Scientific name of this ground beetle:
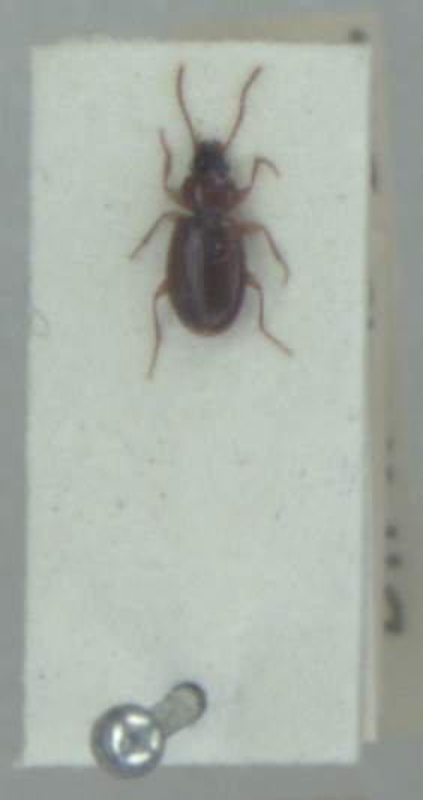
Trechus obtusus
